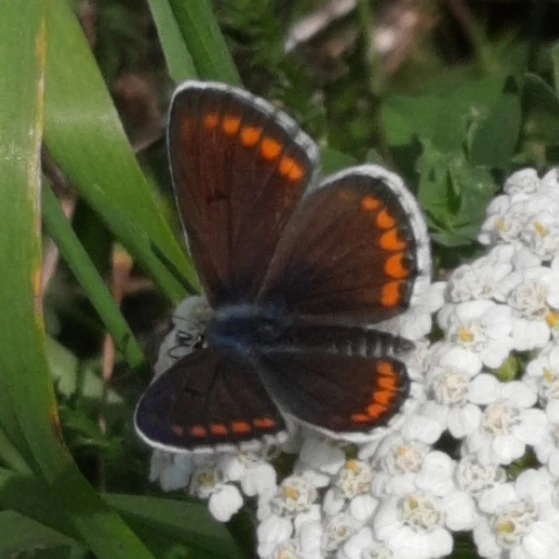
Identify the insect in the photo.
Aricia agestis/artaxerxes
